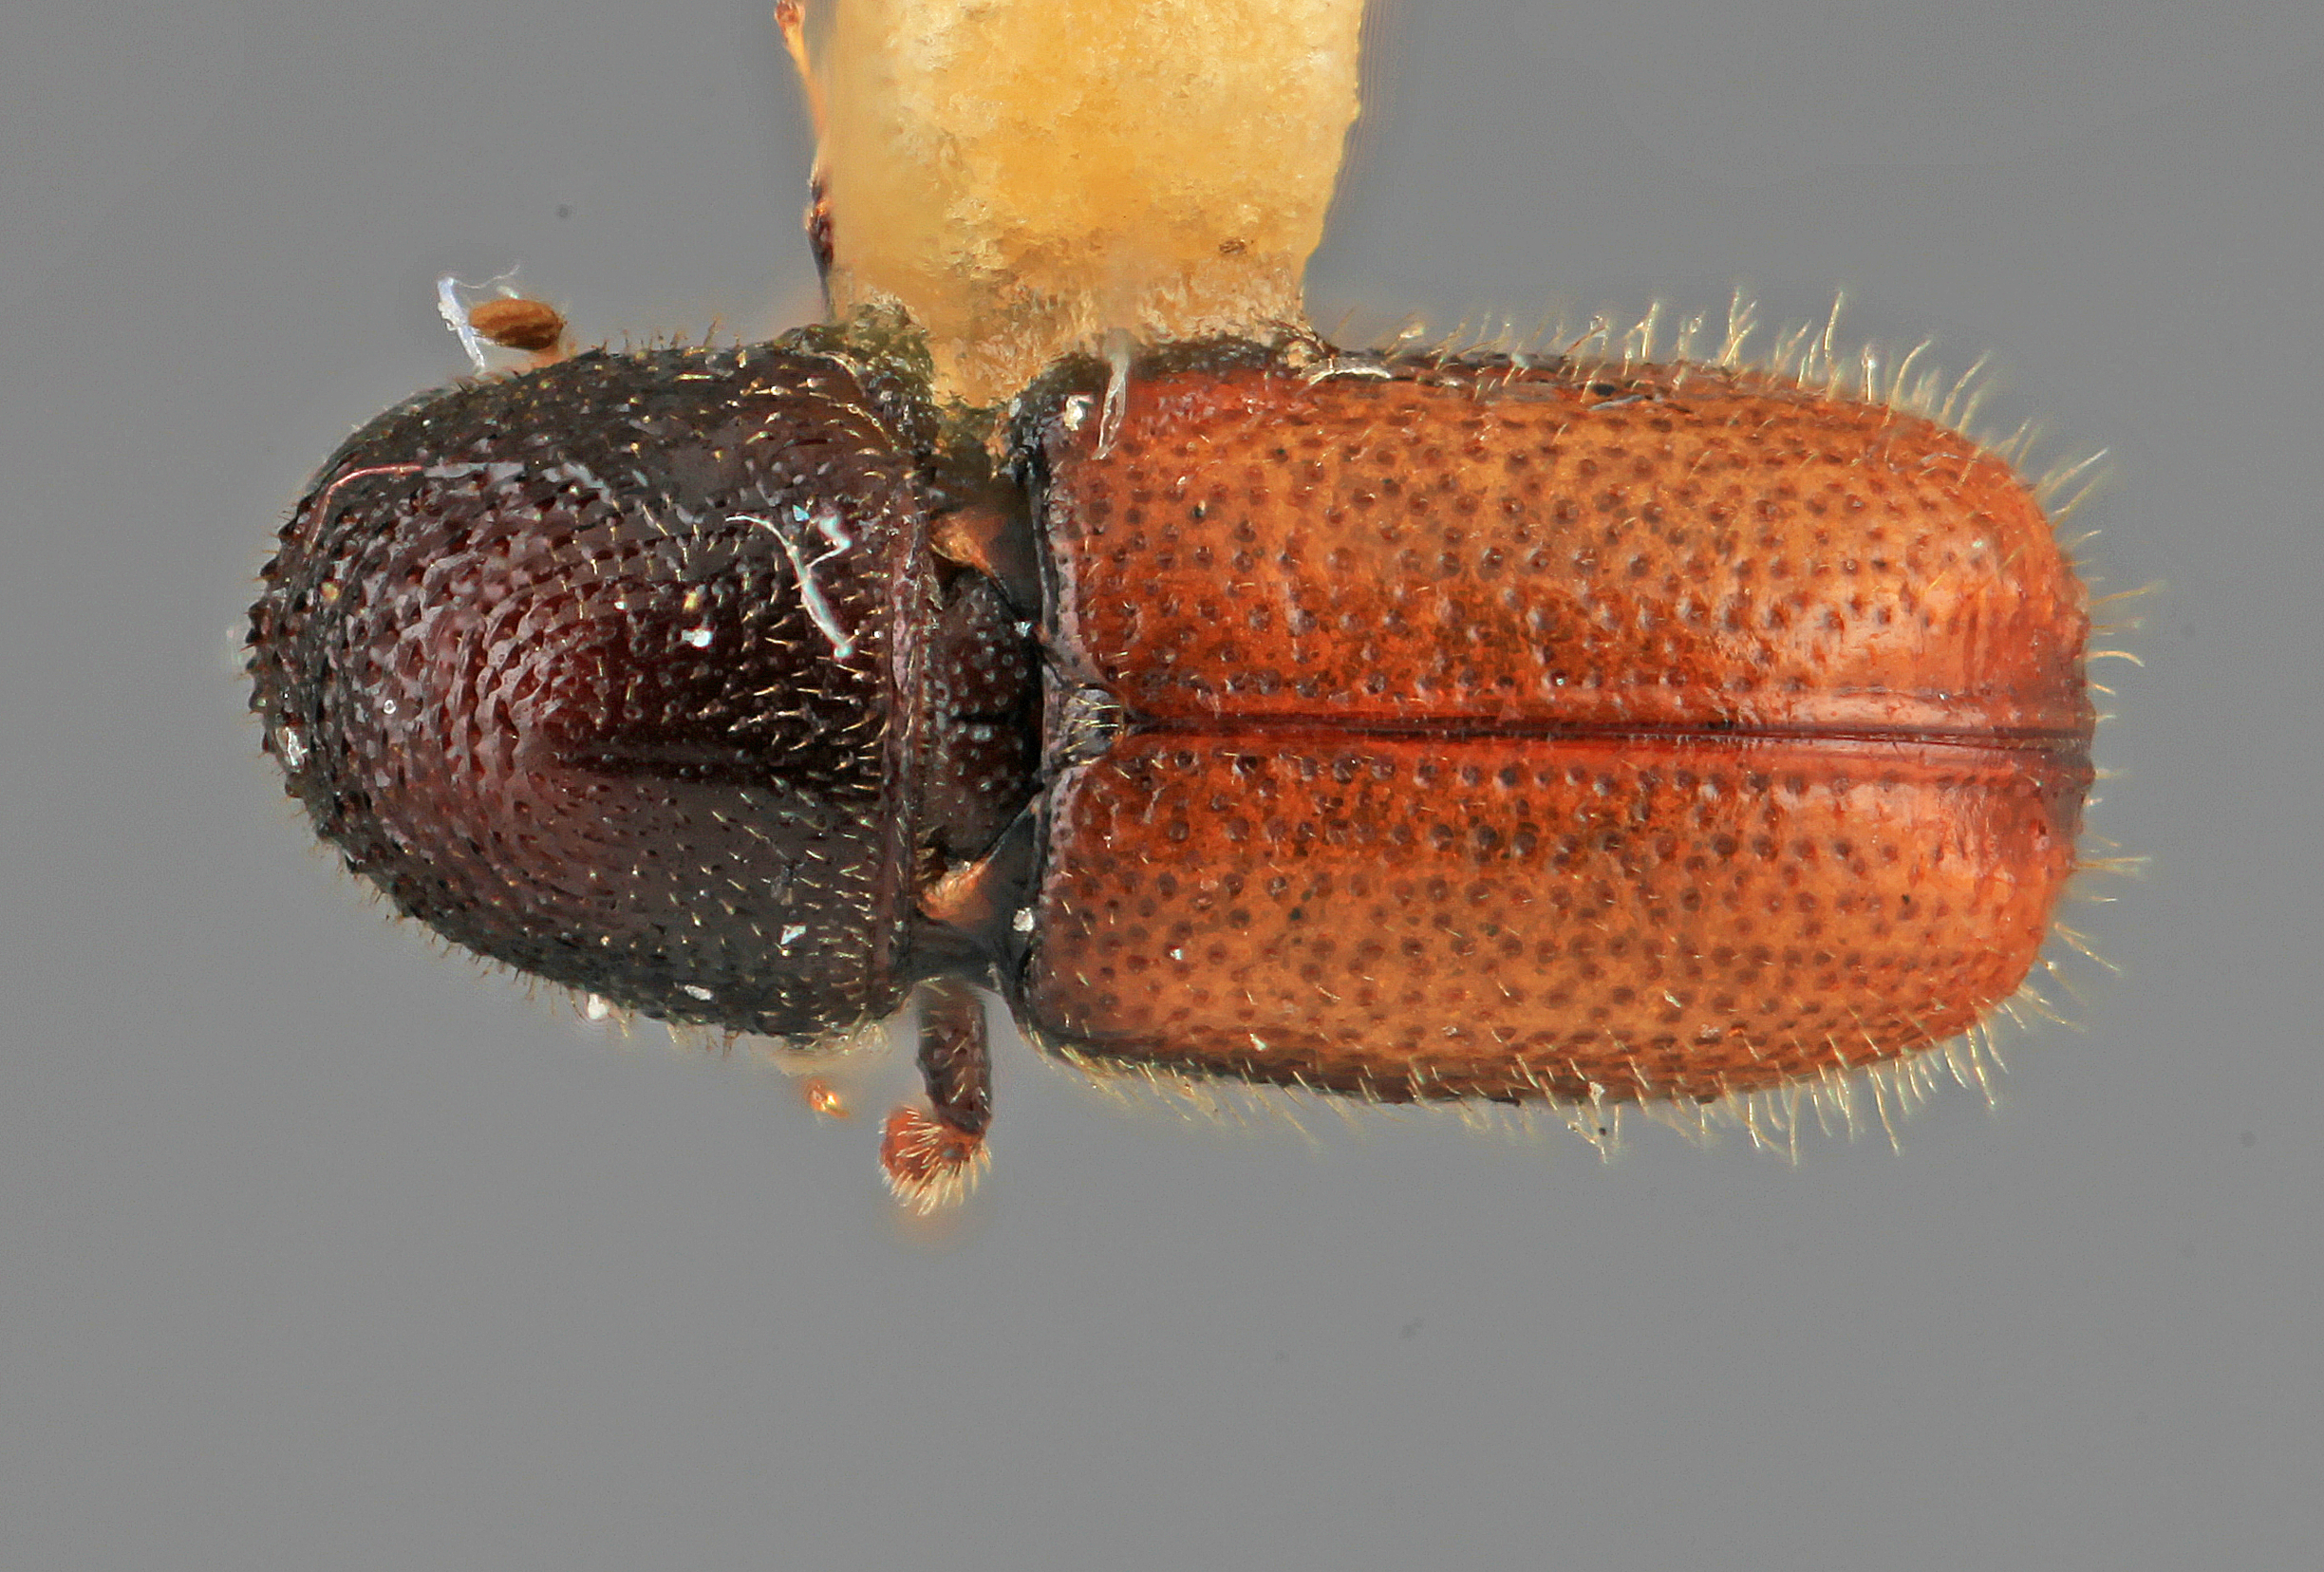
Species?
Pityophthorus levis
